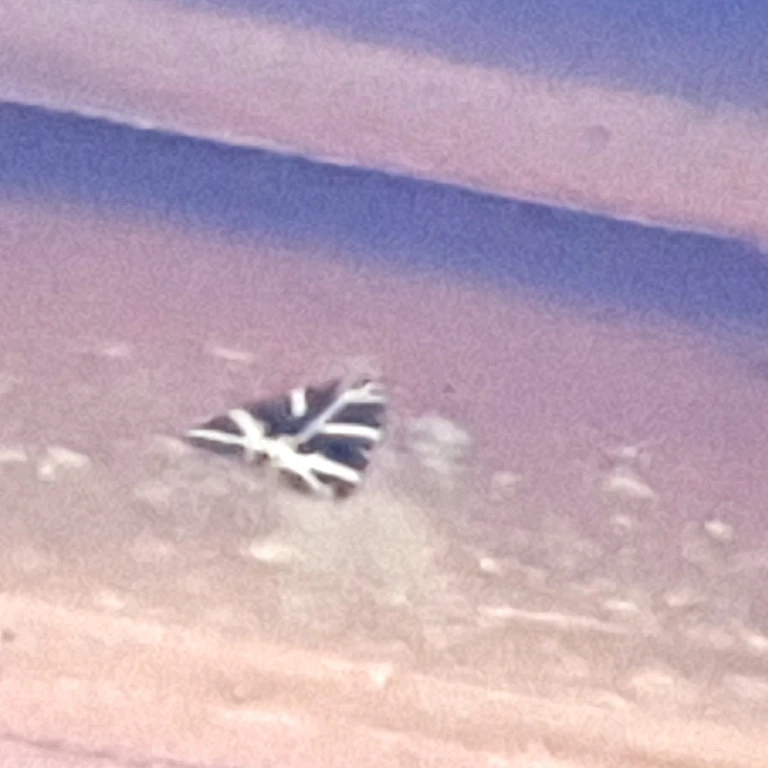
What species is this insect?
Euplagia quadripunctaria
